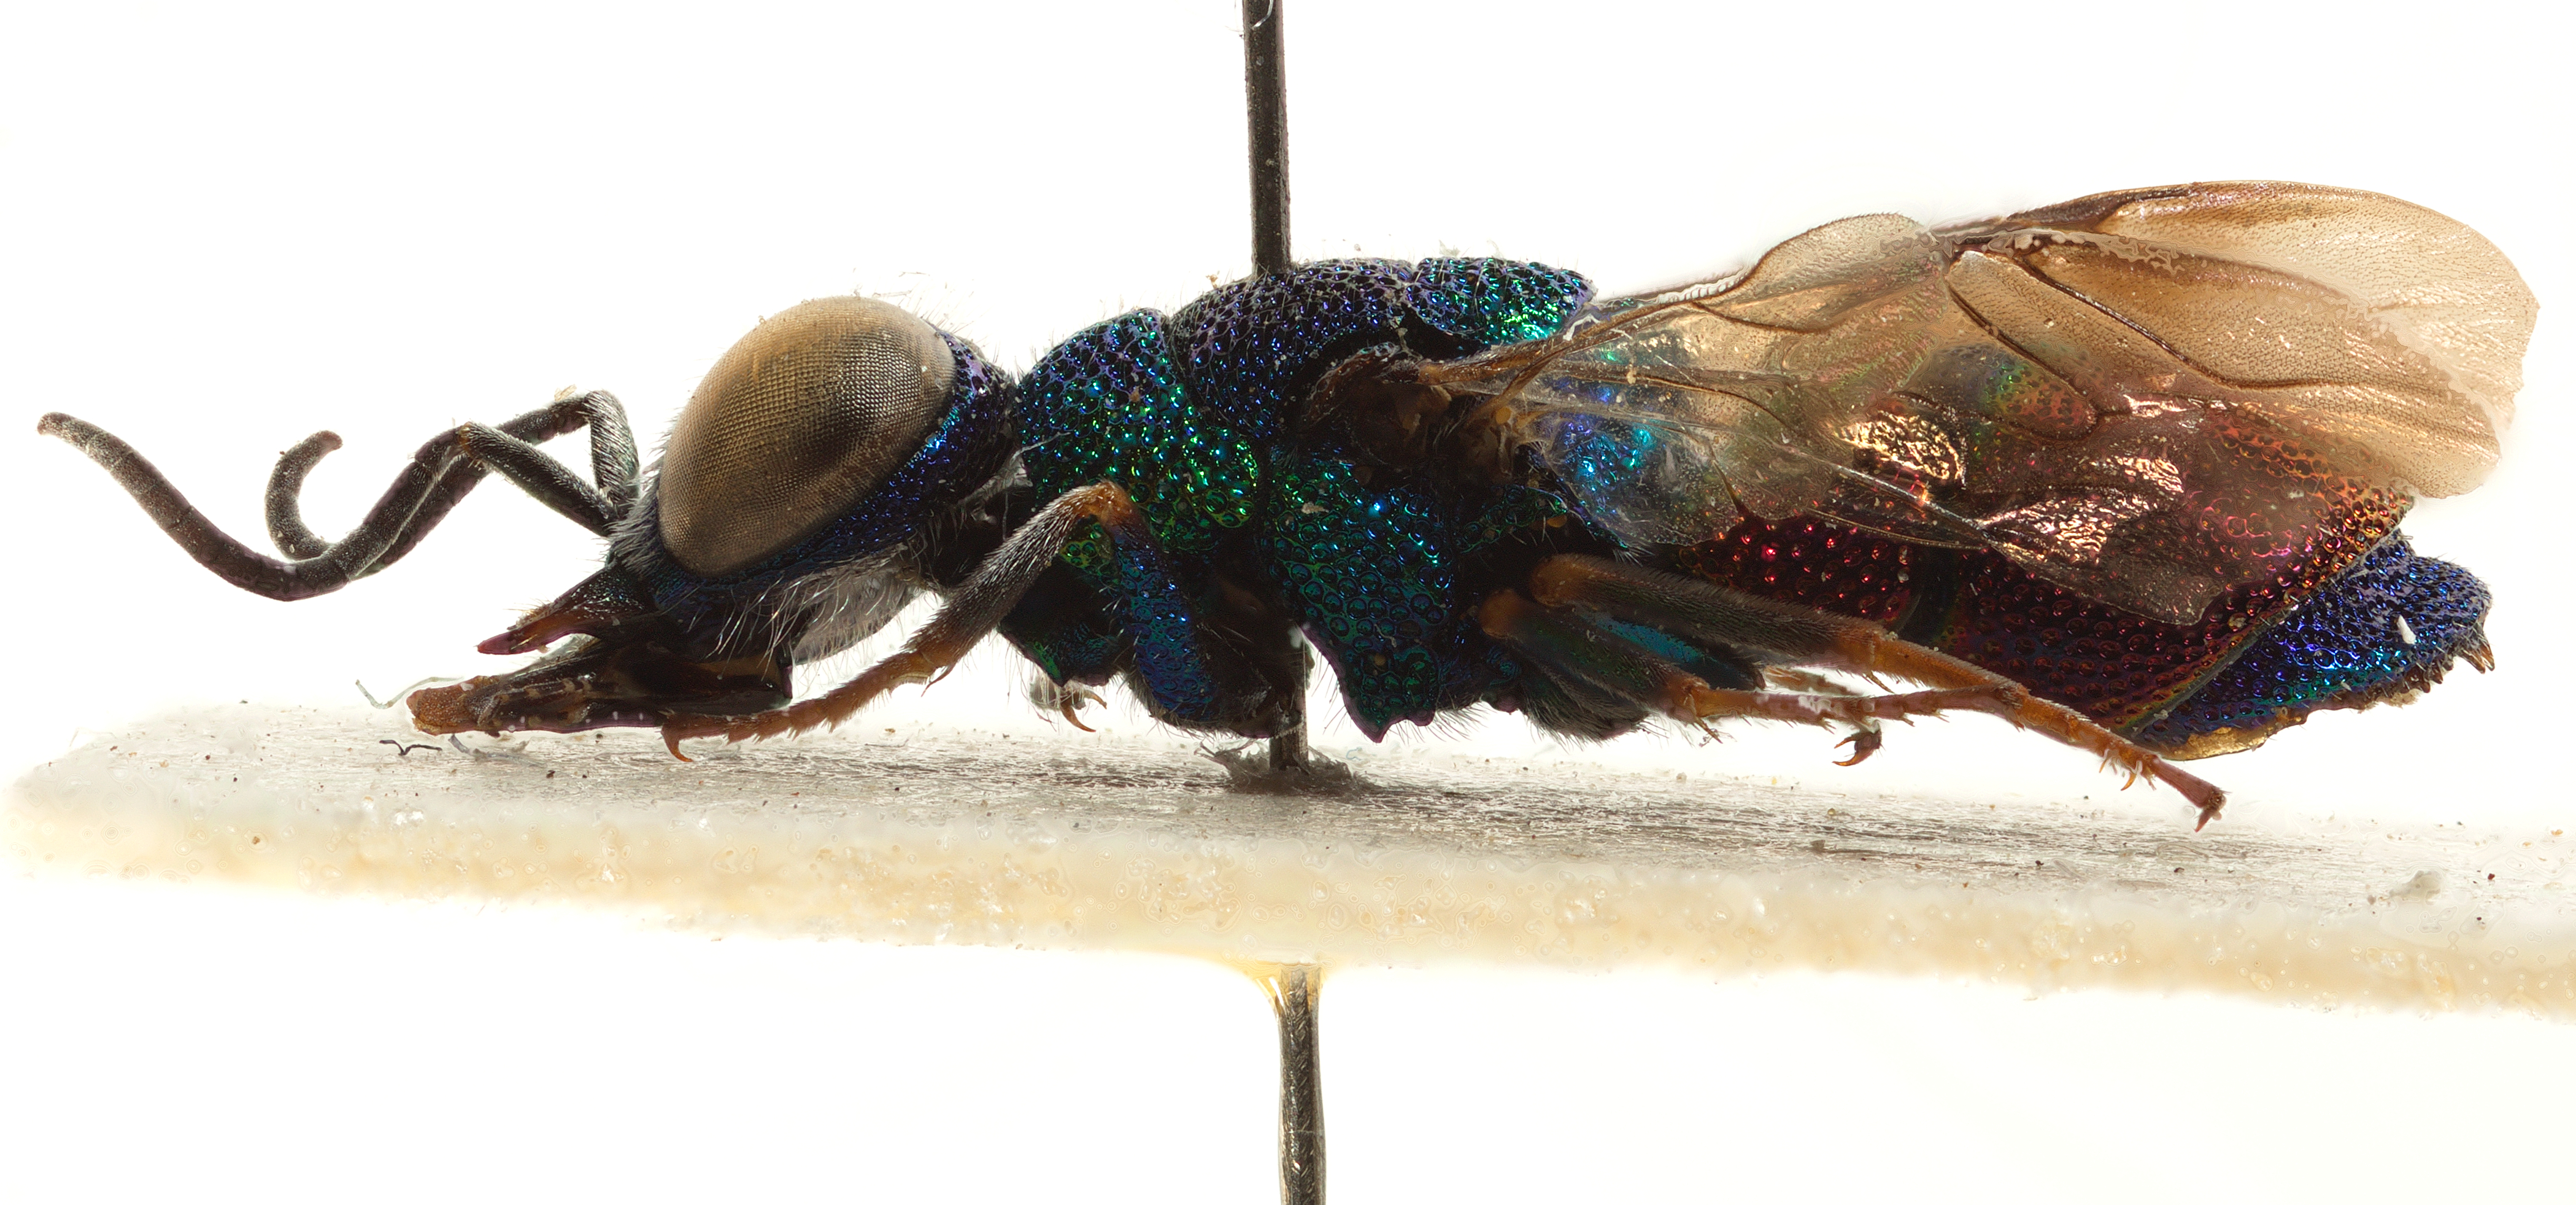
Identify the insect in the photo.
Brugmoia limbata
